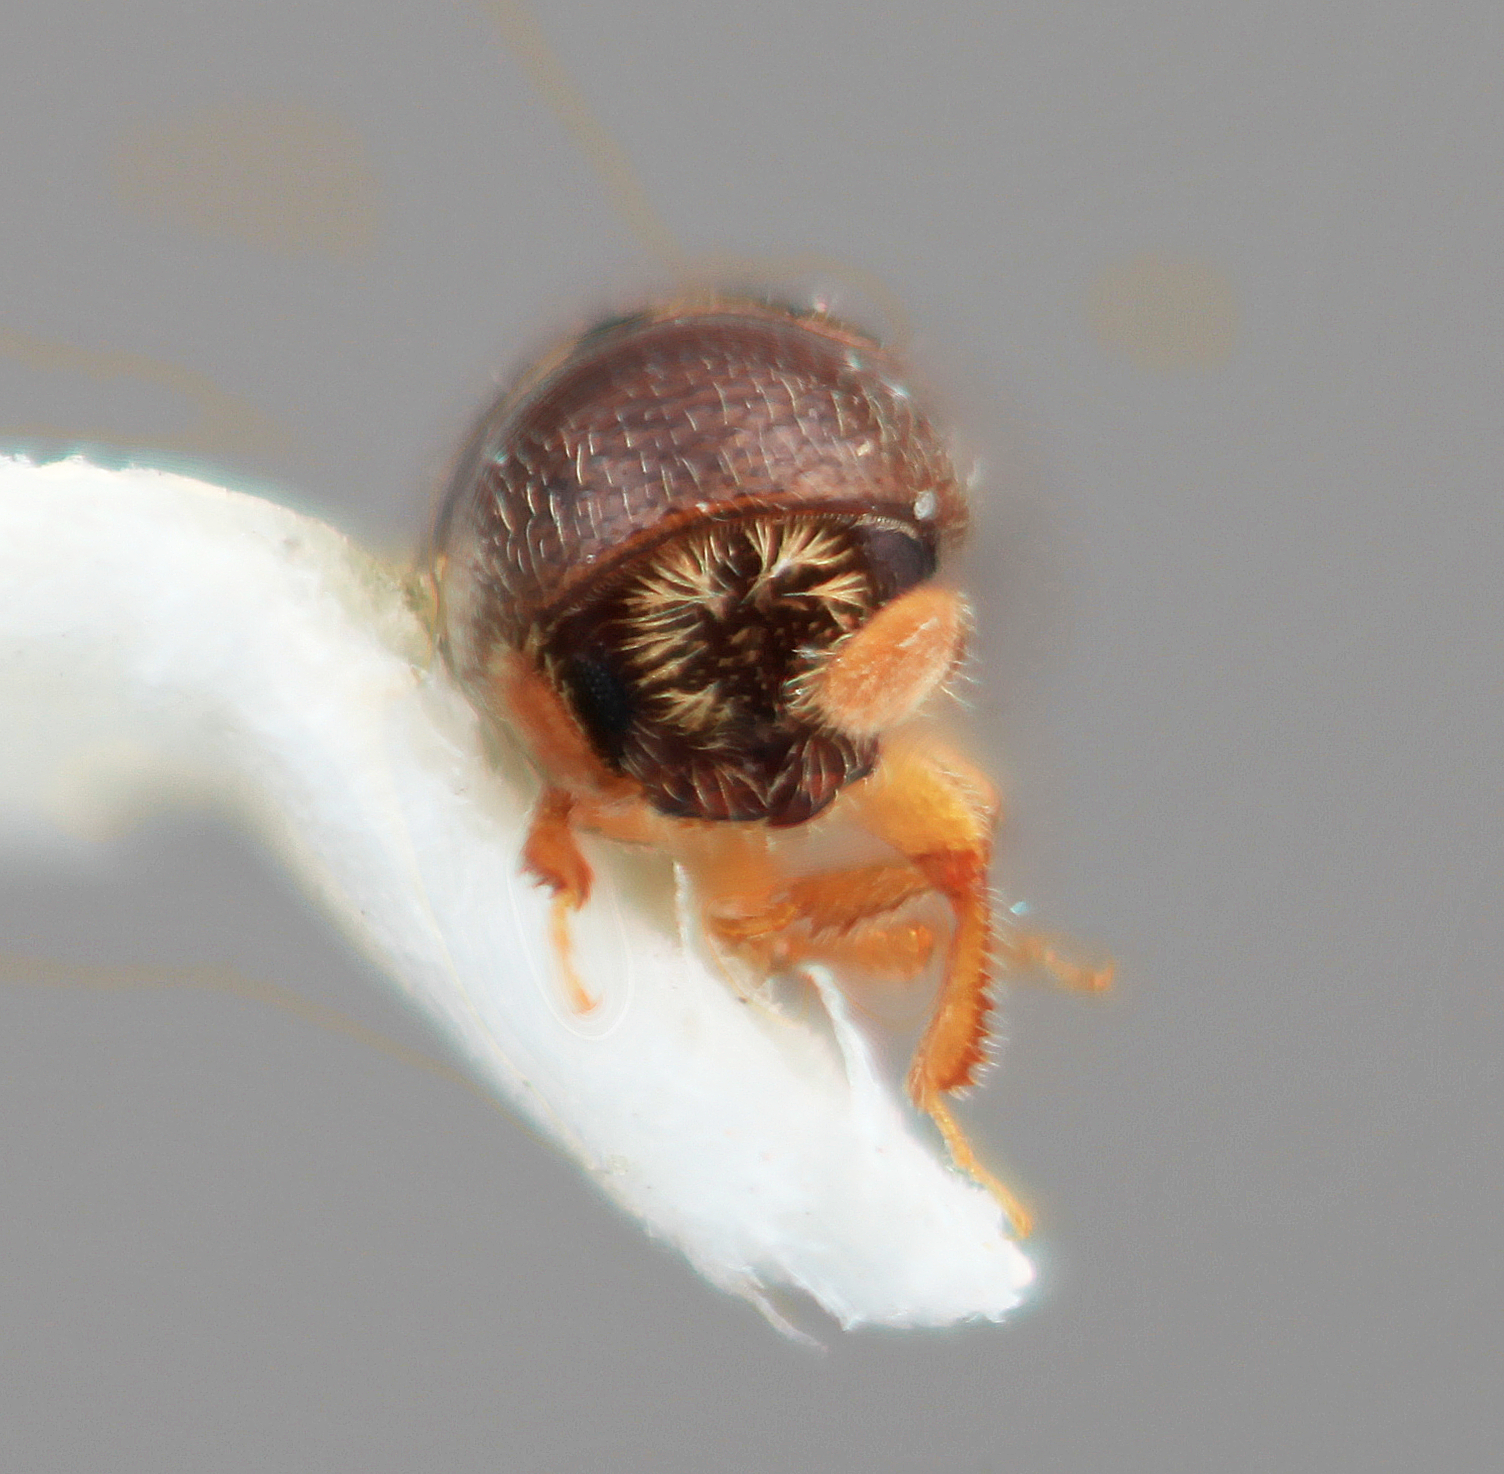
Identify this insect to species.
Corthylus vochysiae
